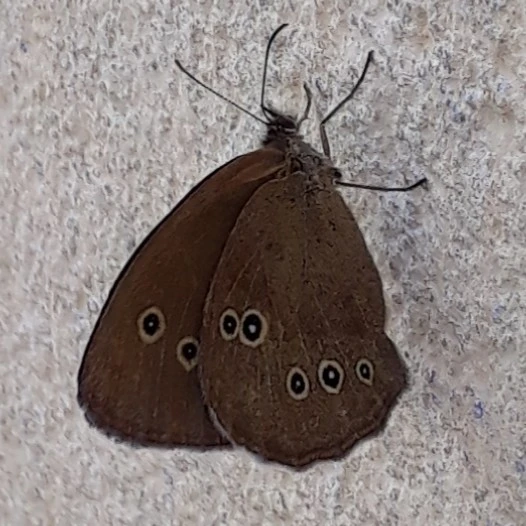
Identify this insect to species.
Aphantopus hyperantus
